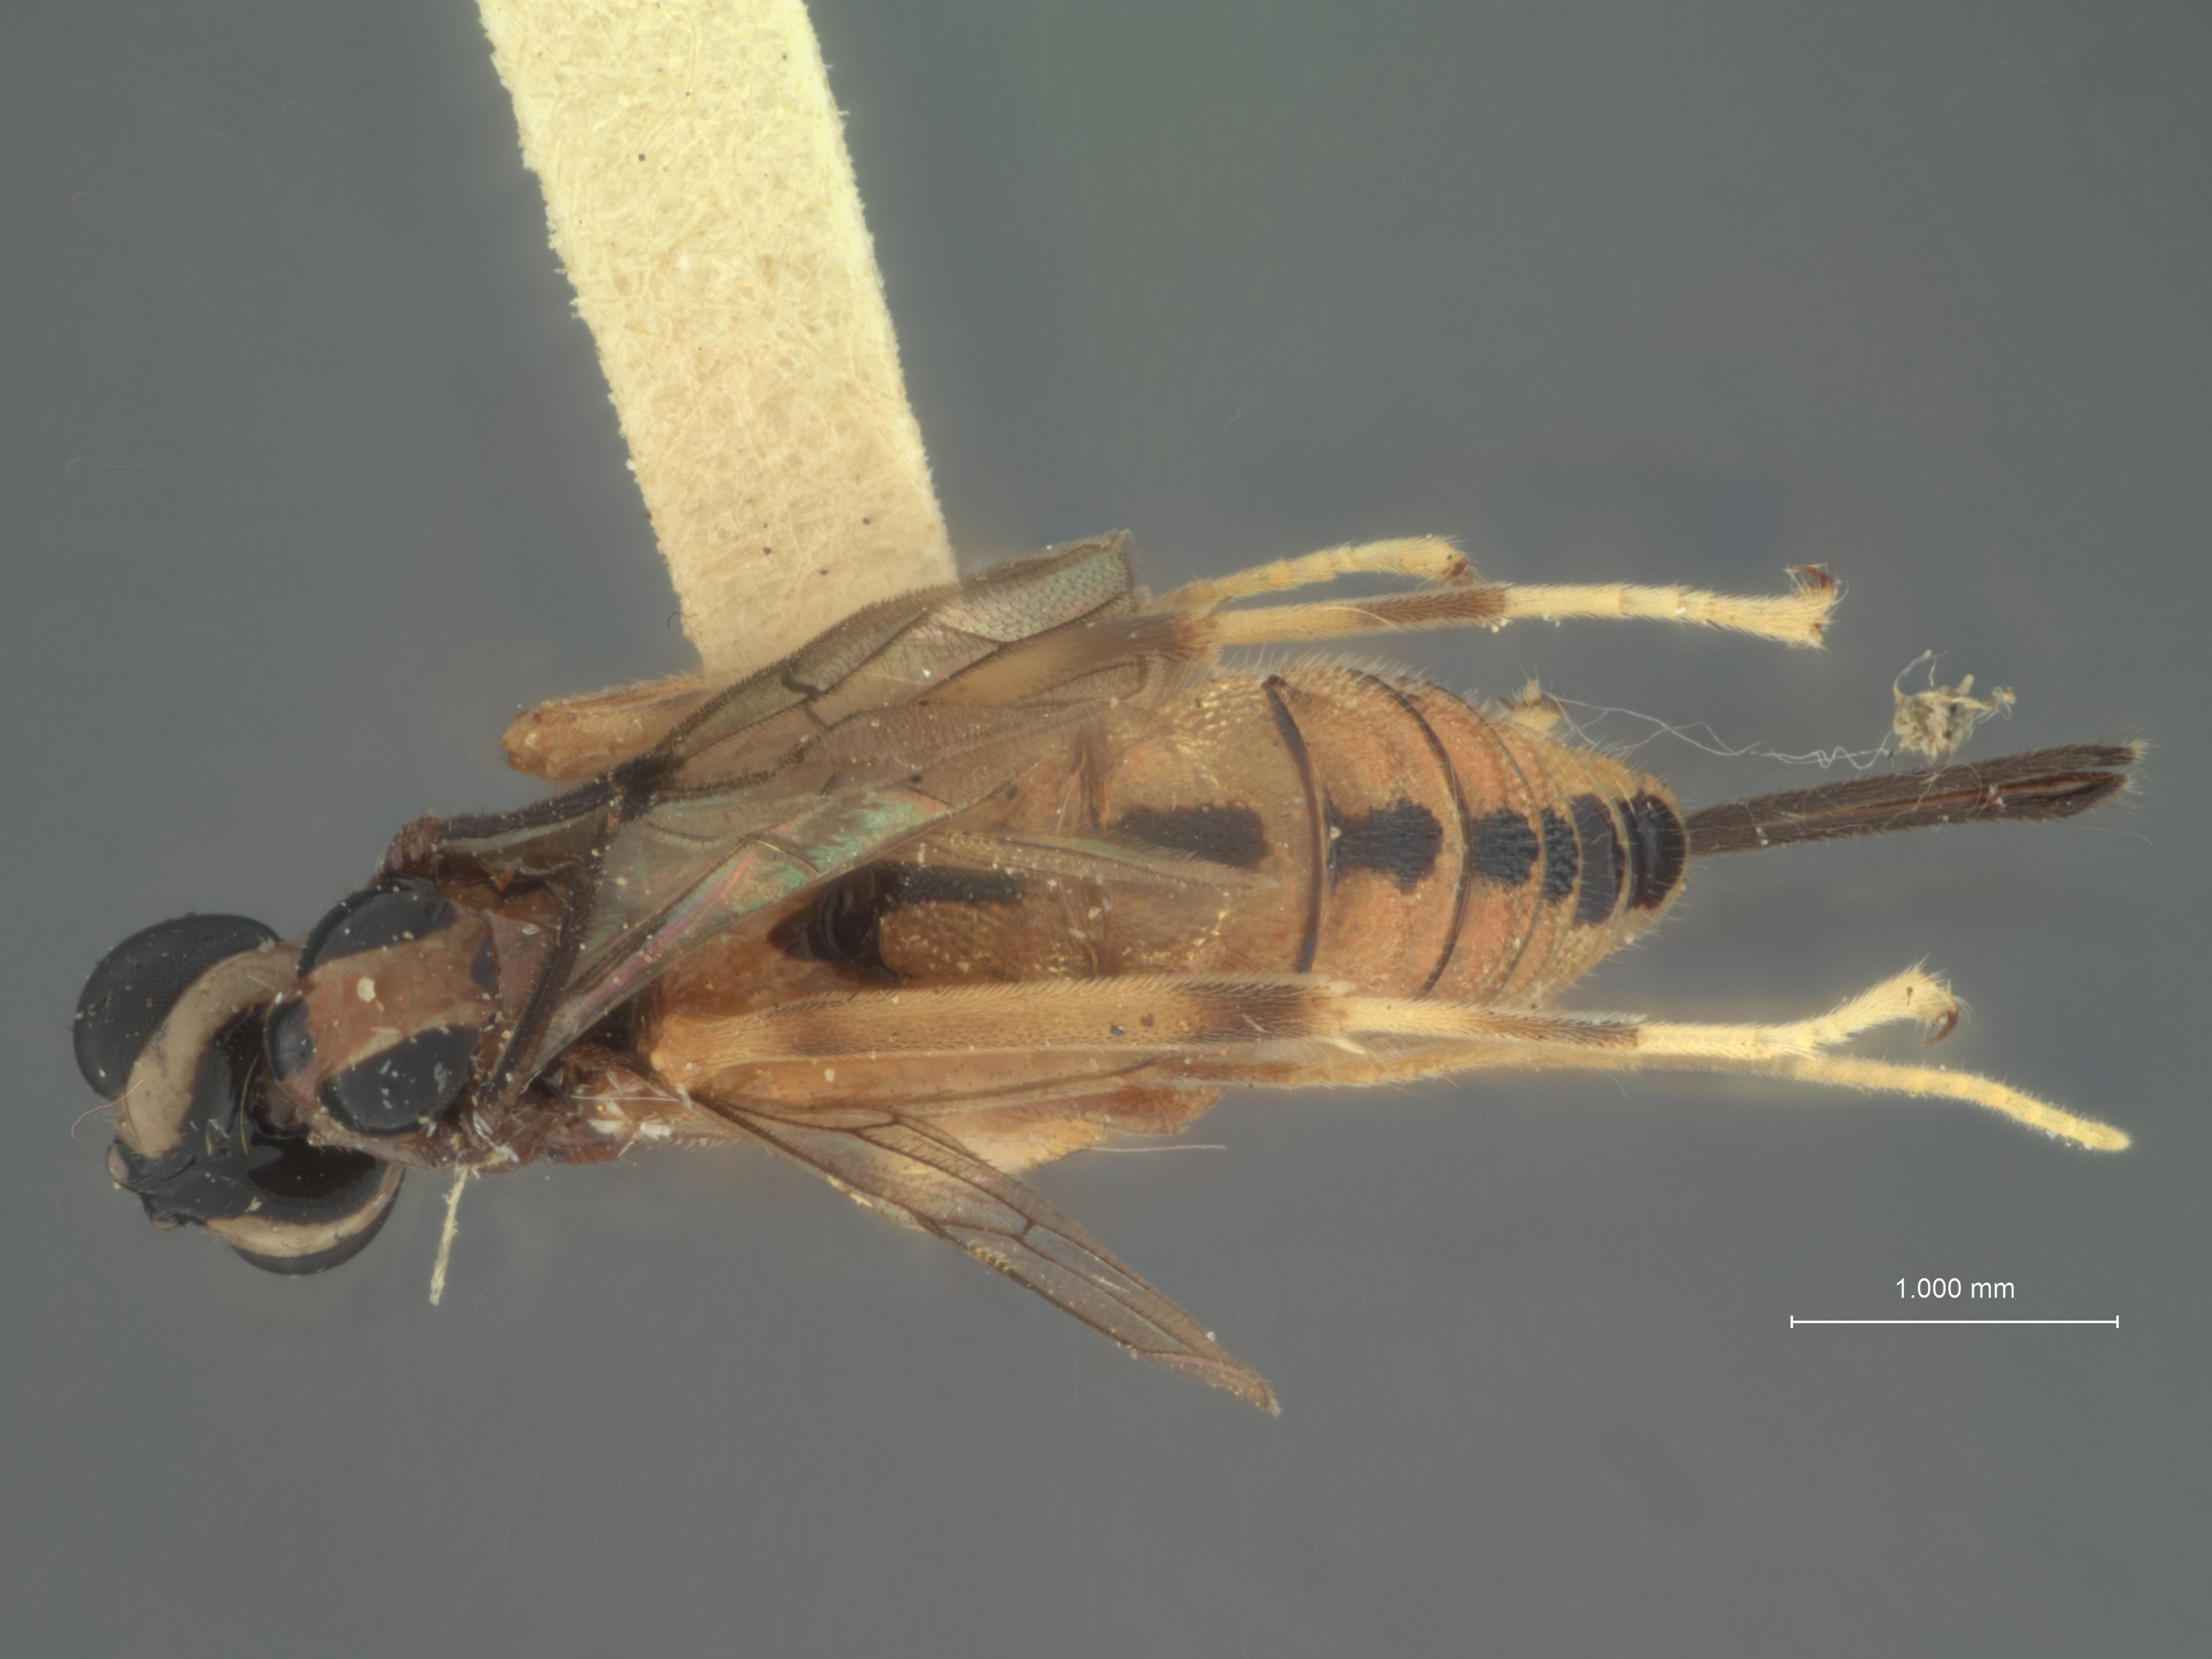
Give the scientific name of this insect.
Zaglyptus divaricatus
